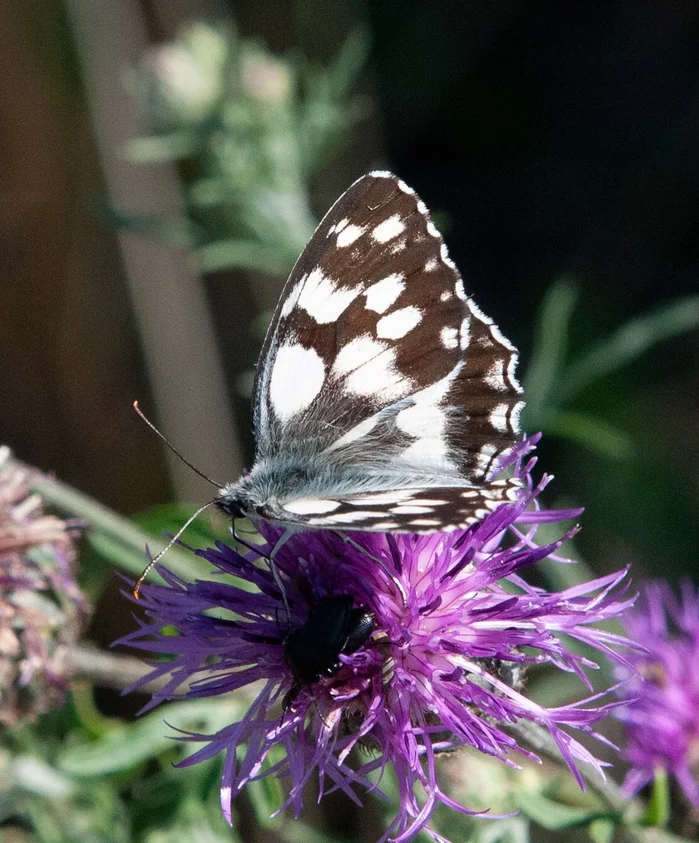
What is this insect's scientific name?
Melanargia galathea
